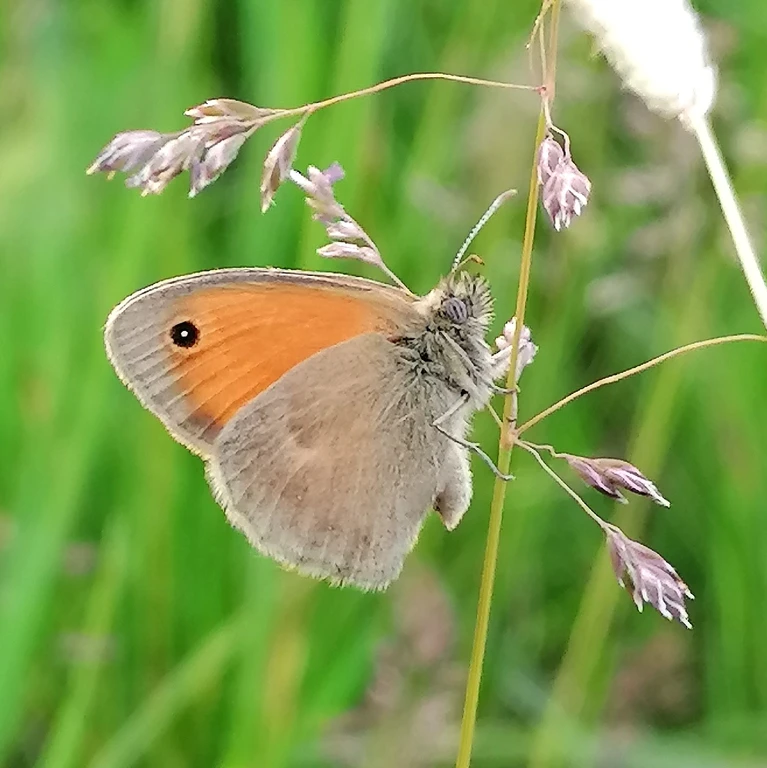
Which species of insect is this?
Coenonympha pamphilus
